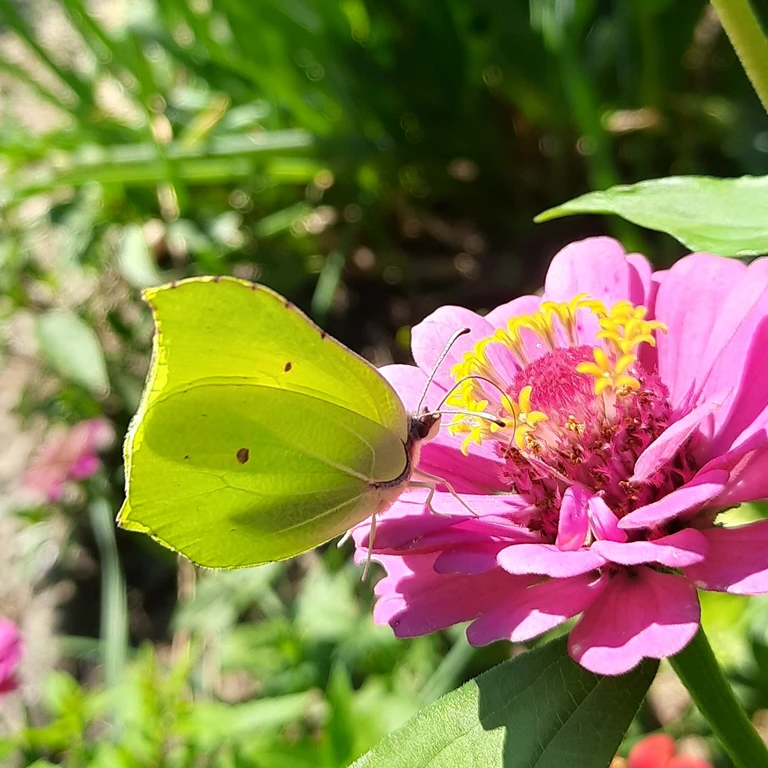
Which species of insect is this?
Gonepteryx rhamni
